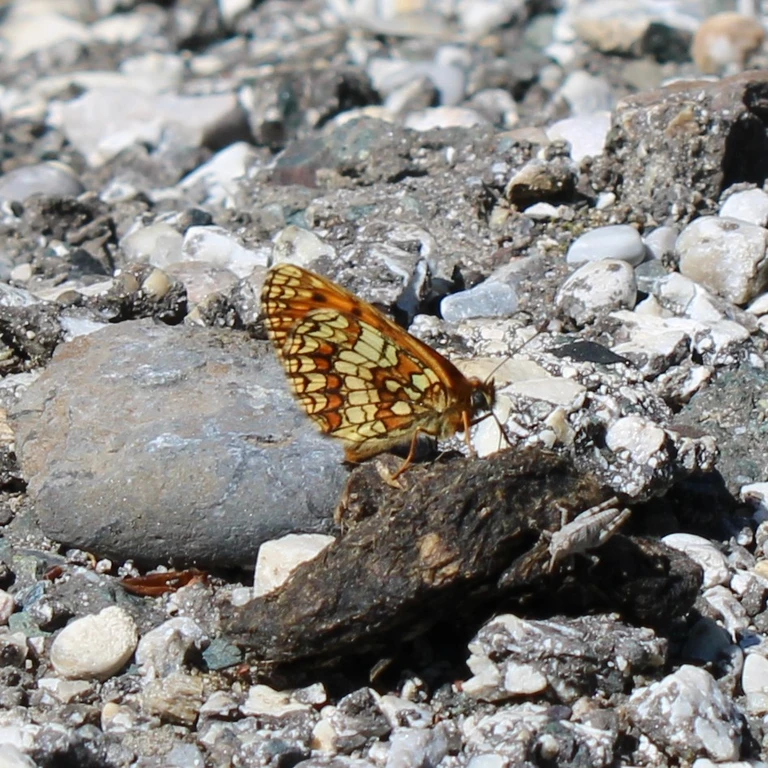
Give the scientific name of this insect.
Melitaea athalia
